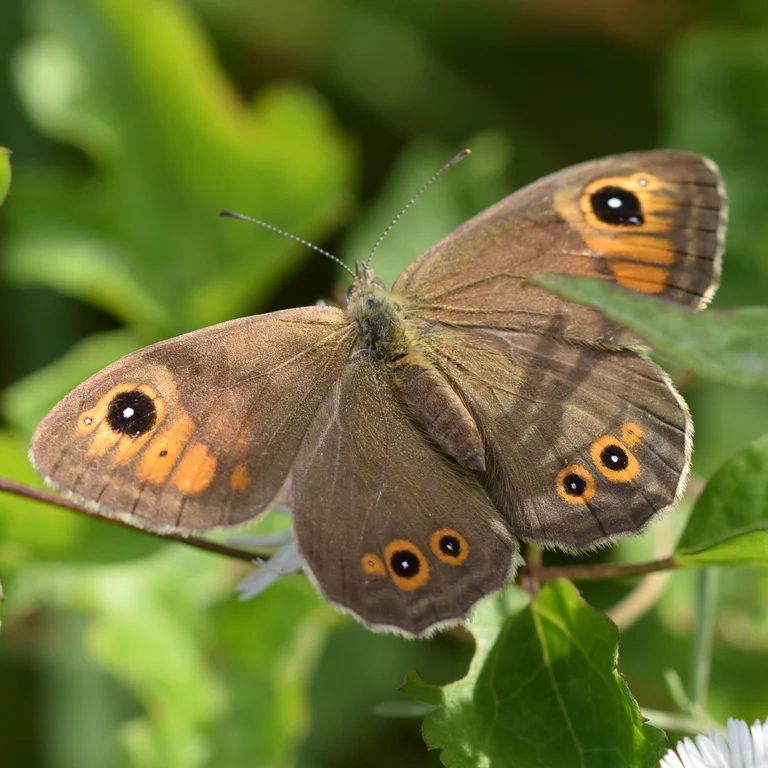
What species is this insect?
Lasiommata maera (also Pararge maera)
